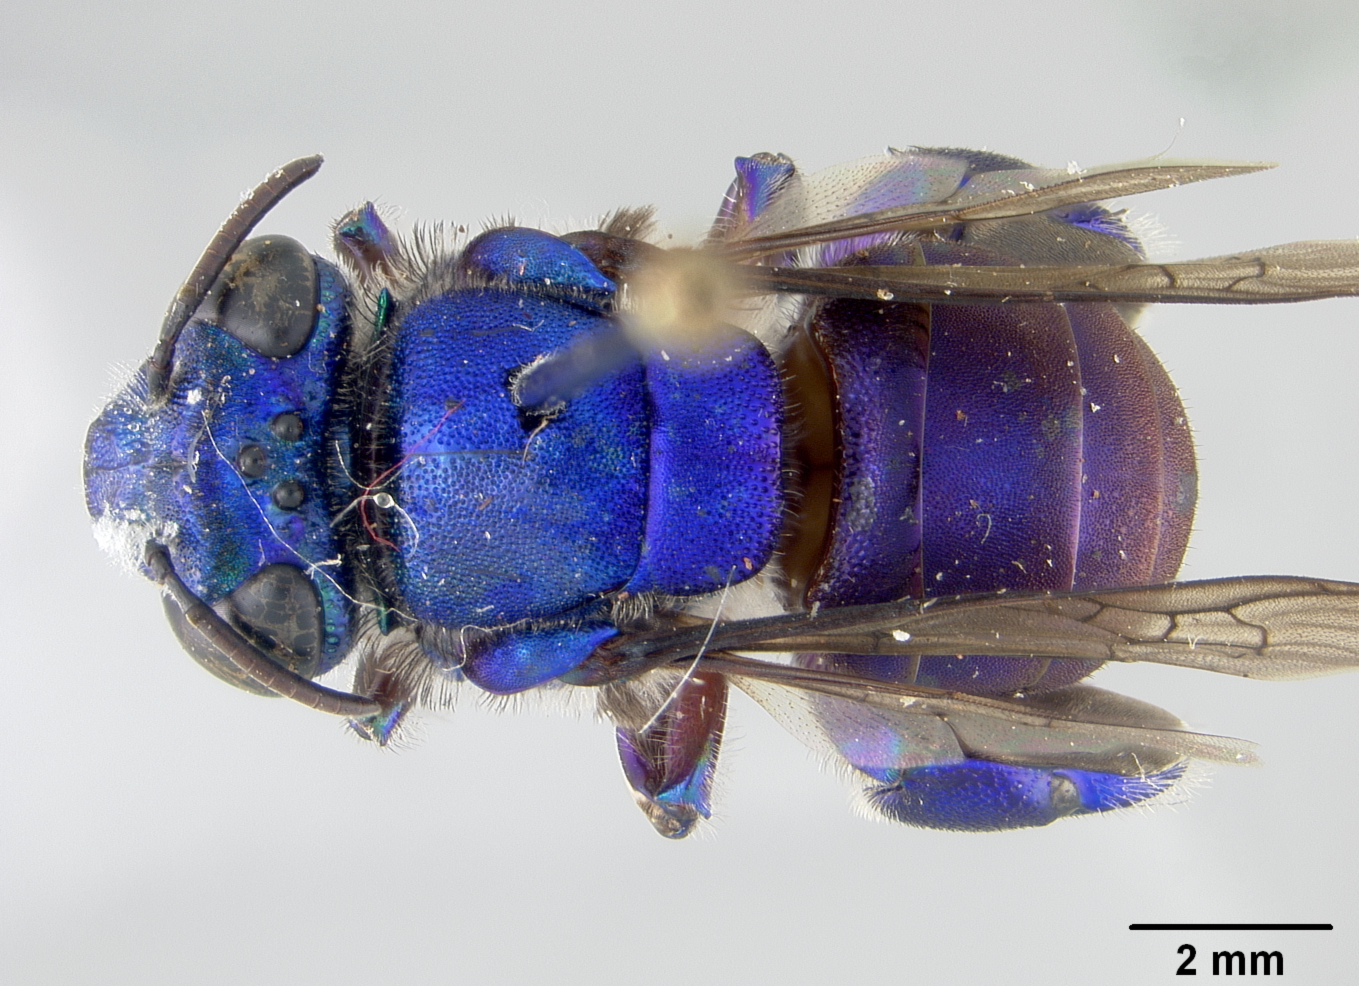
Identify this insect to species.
Euglossa bidentata
